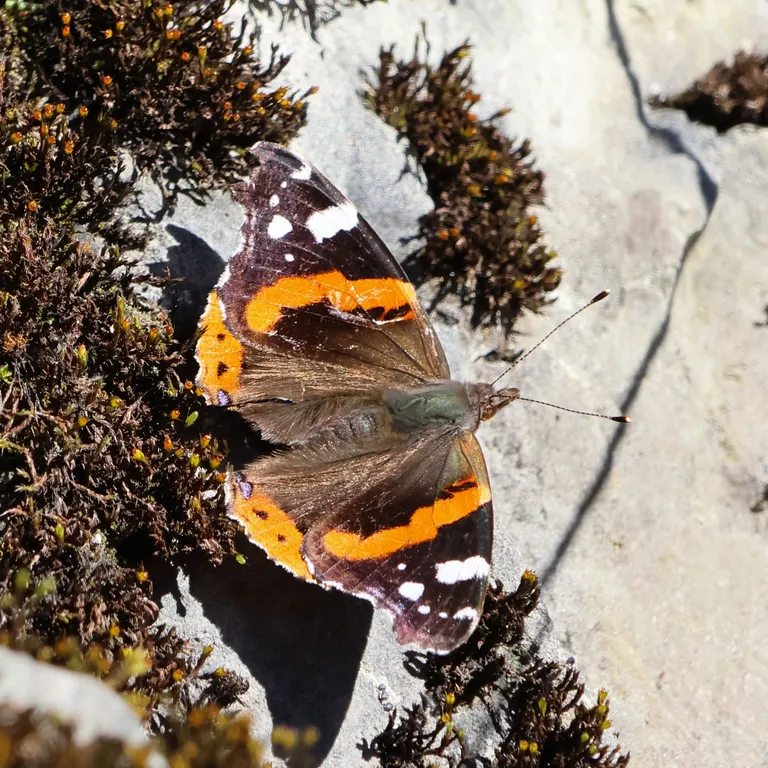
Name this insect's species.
Vanessa atalanta
